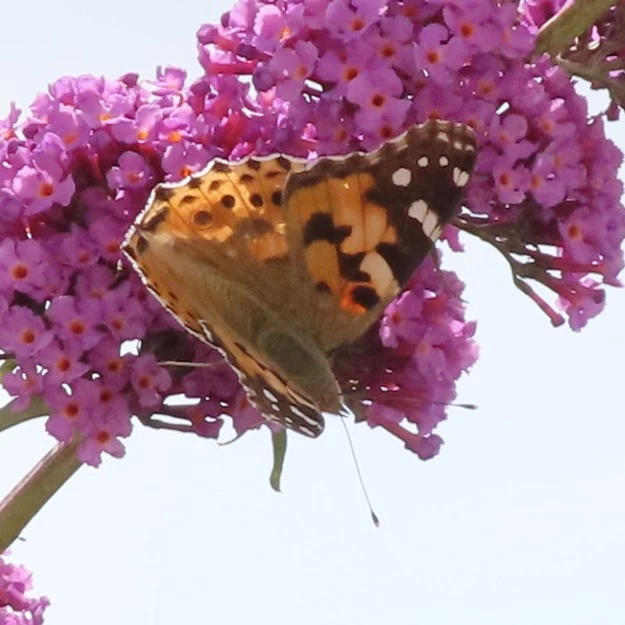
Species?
Vanessa cardui
